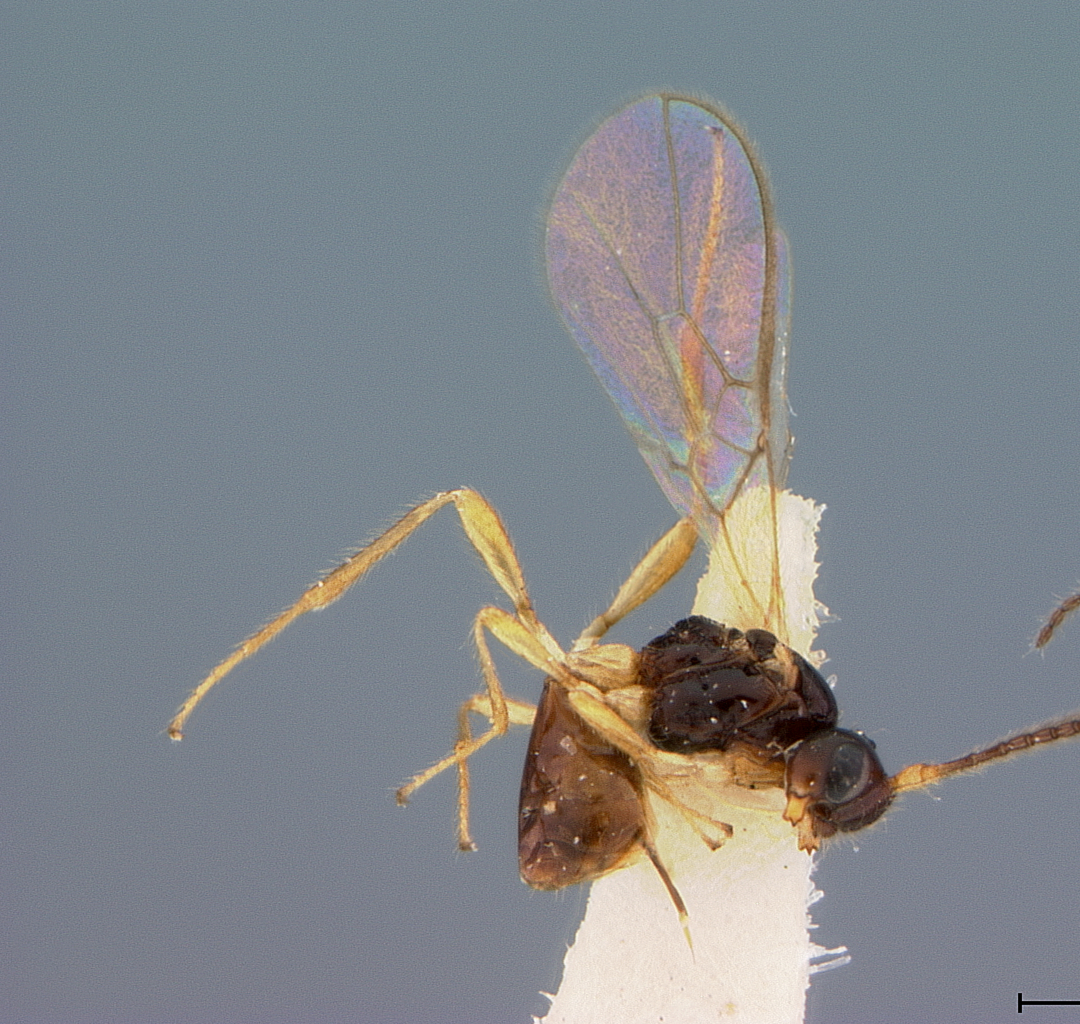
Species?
Aspilota krombeini
